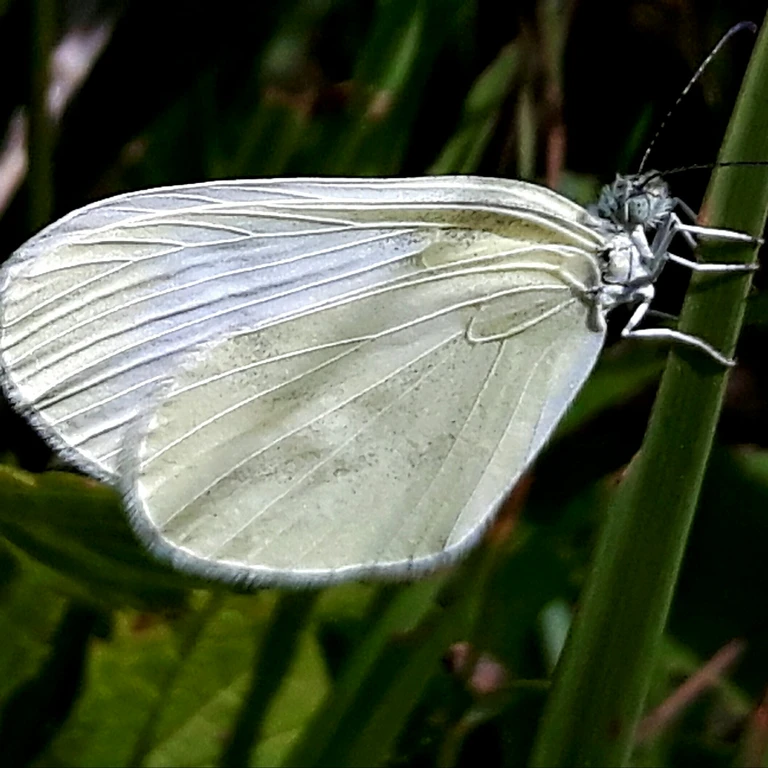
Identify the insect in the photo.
Leptidea sinapis/juvernica
